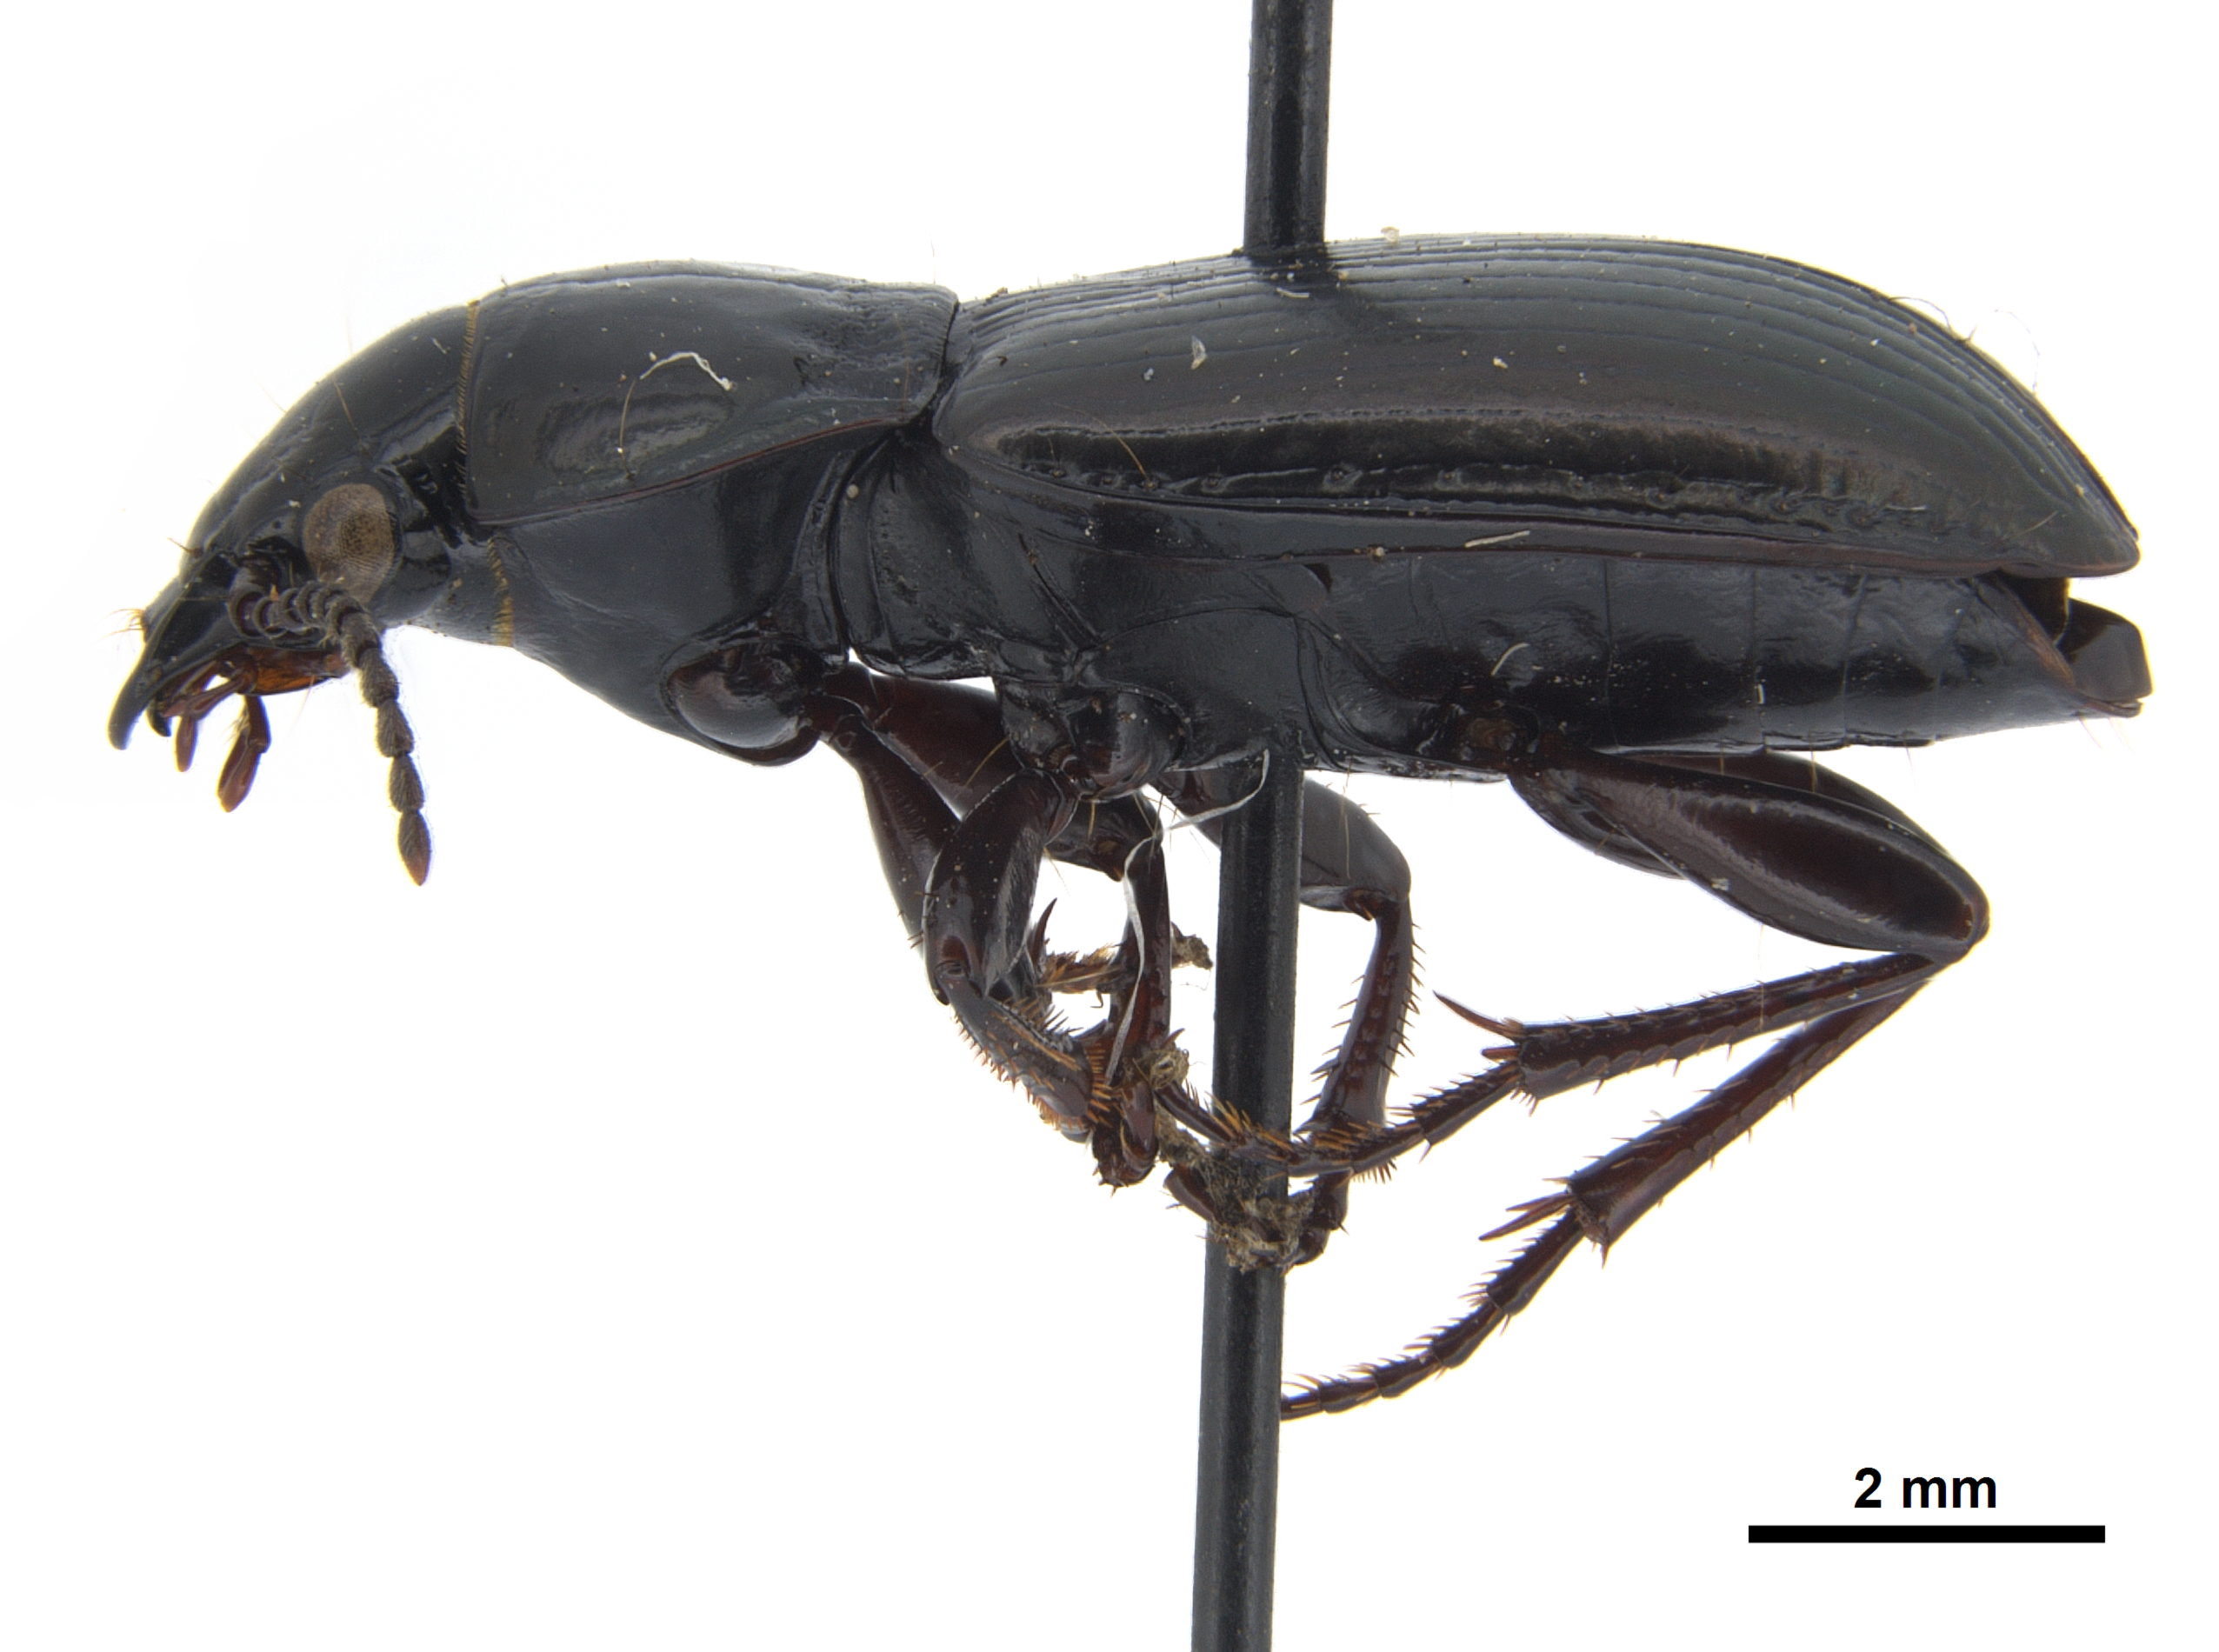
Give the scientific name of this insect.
Stereocerus haematopus
